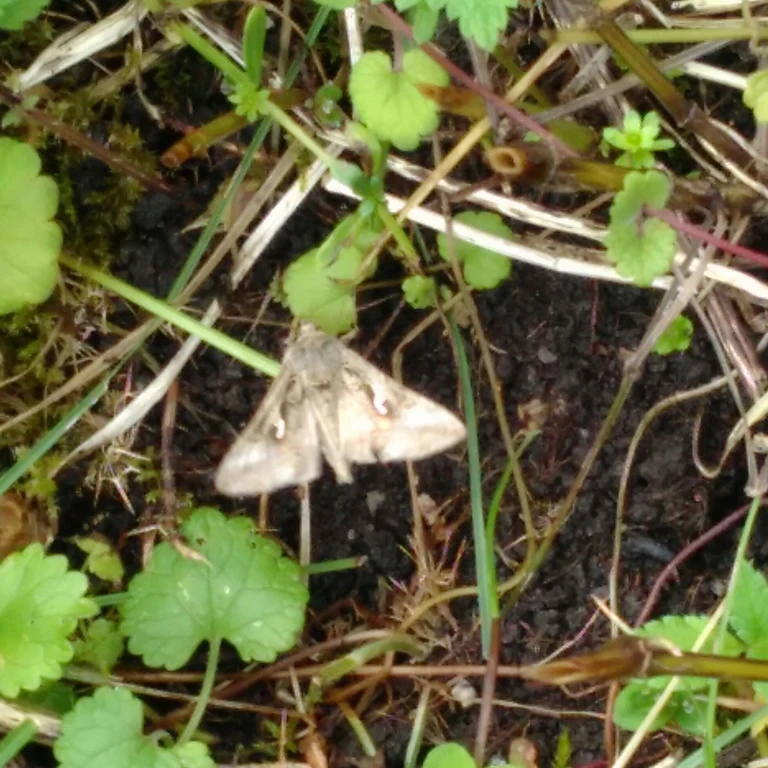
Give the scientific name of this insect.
Autographa gamma
